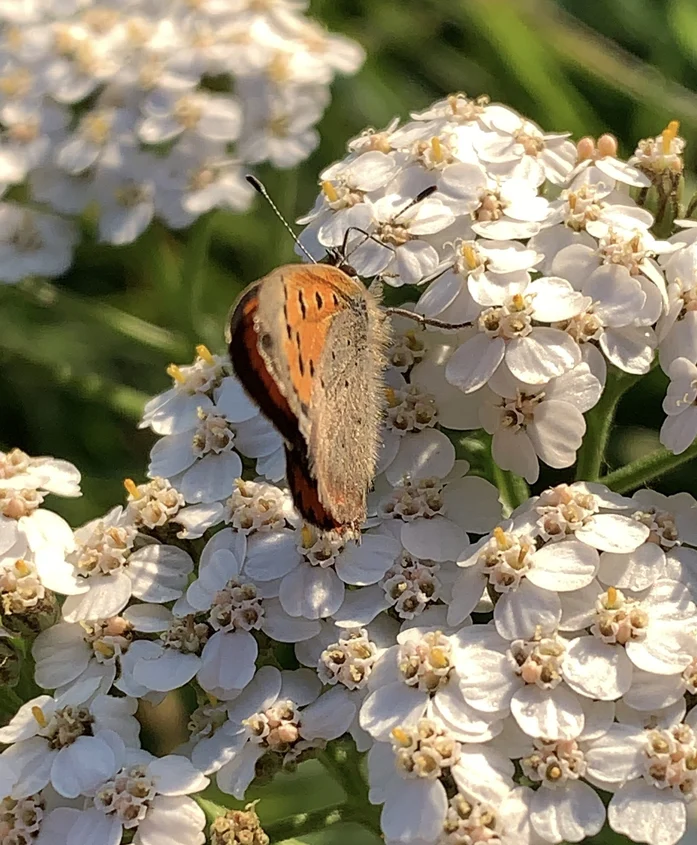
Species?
Lycaena phlaeas
